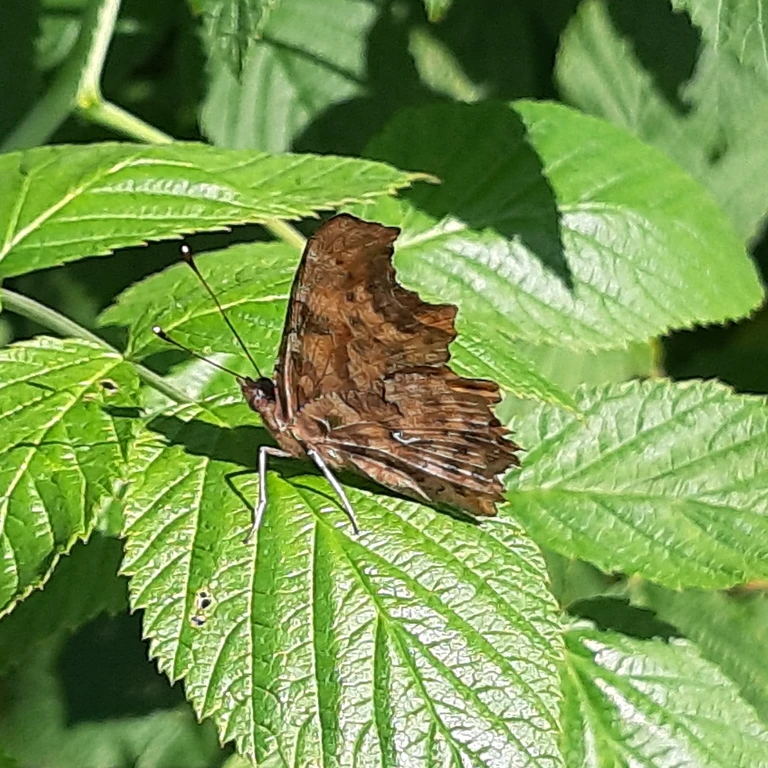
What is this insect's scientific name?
Polygonia c-album
